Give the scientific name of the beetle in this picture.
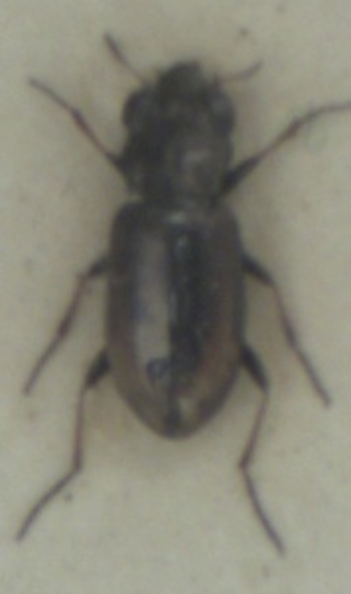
Notiophilus biguttatus
